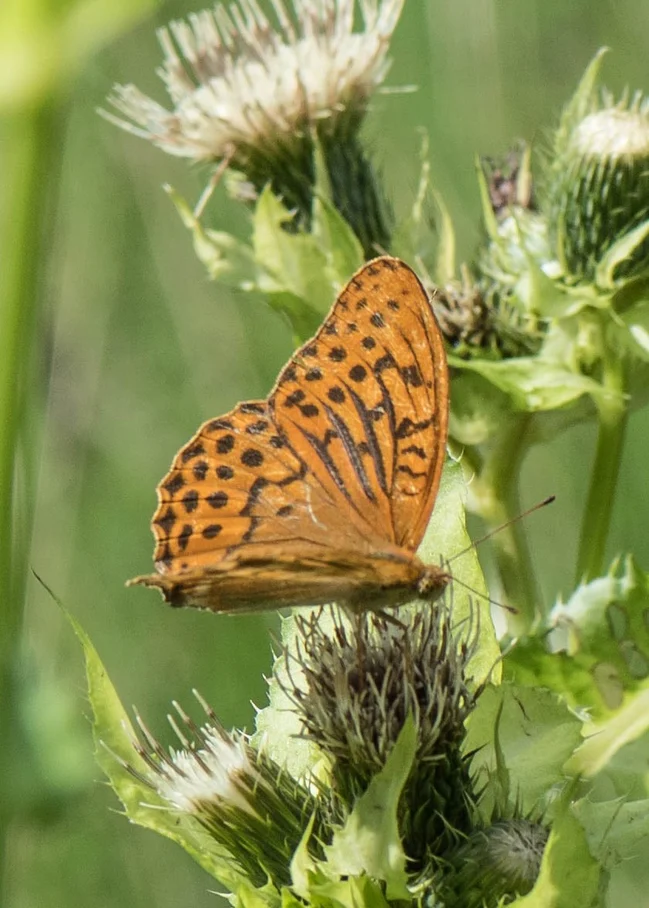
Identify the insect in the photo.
Argynnis paphia
